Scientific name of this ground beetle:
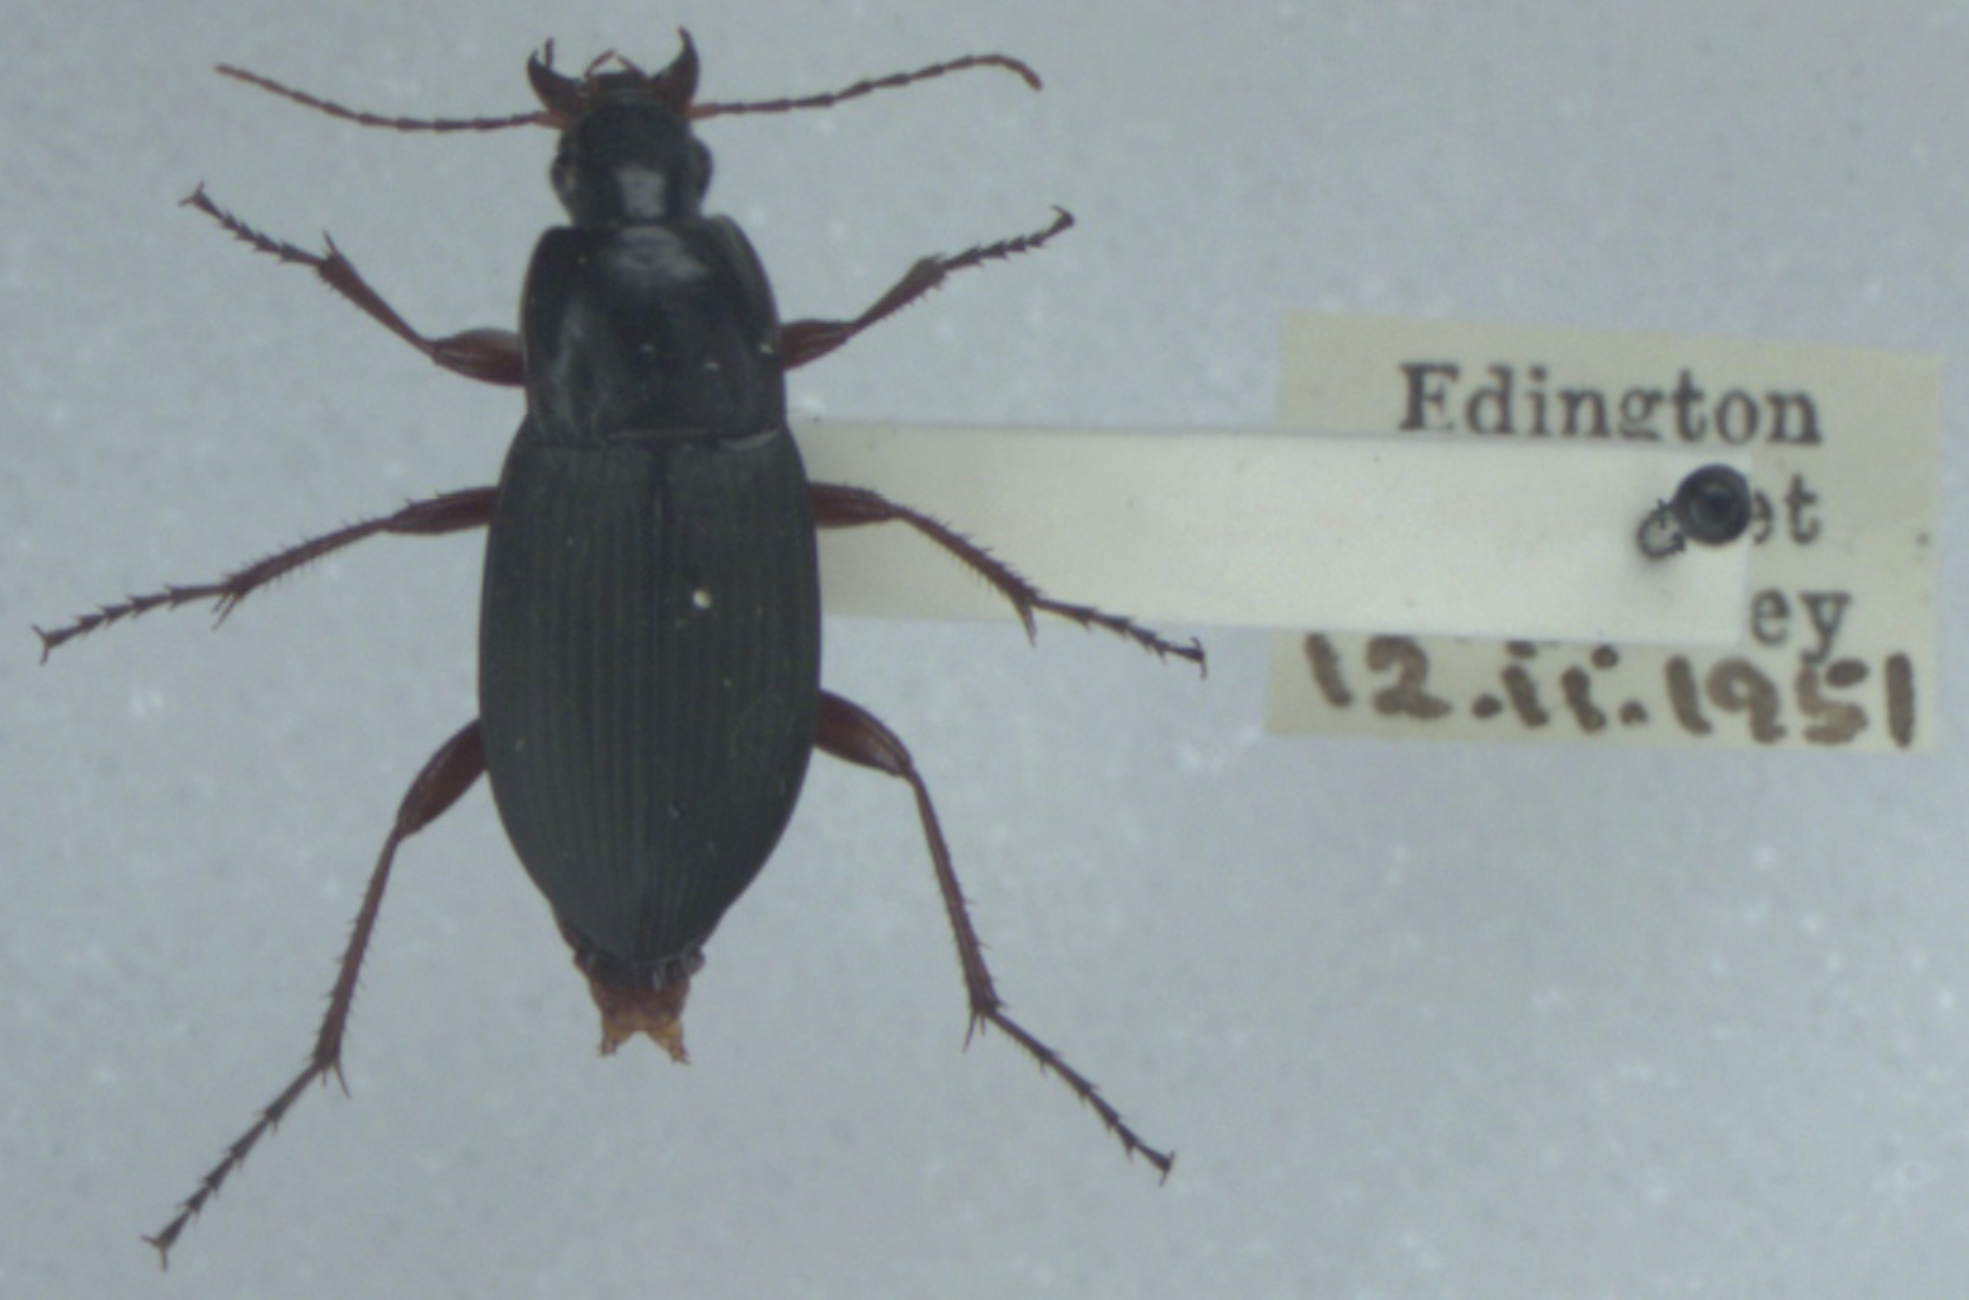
Calathus fuscipes
